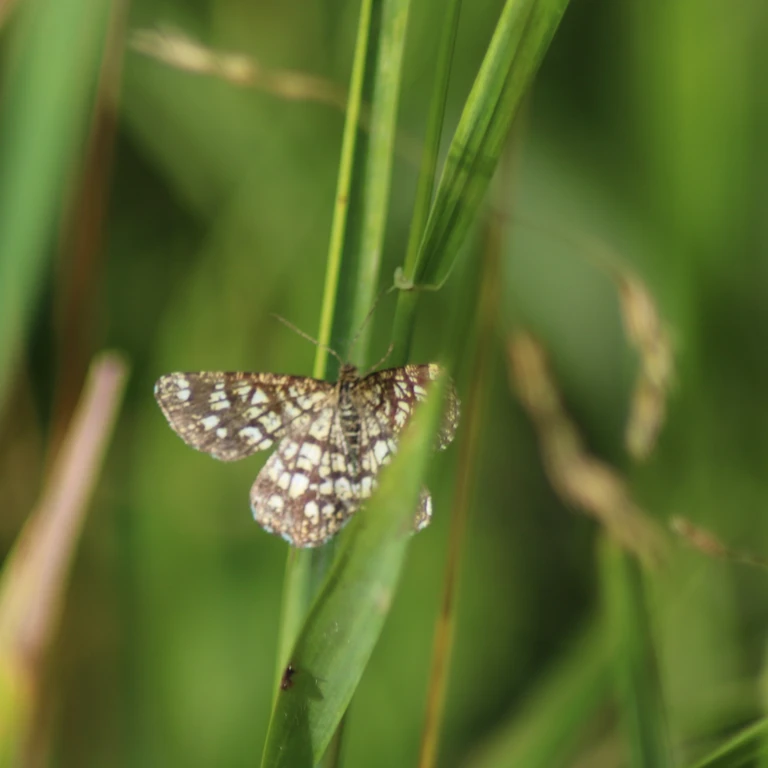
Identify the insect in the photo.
Chiasmia clathrata
